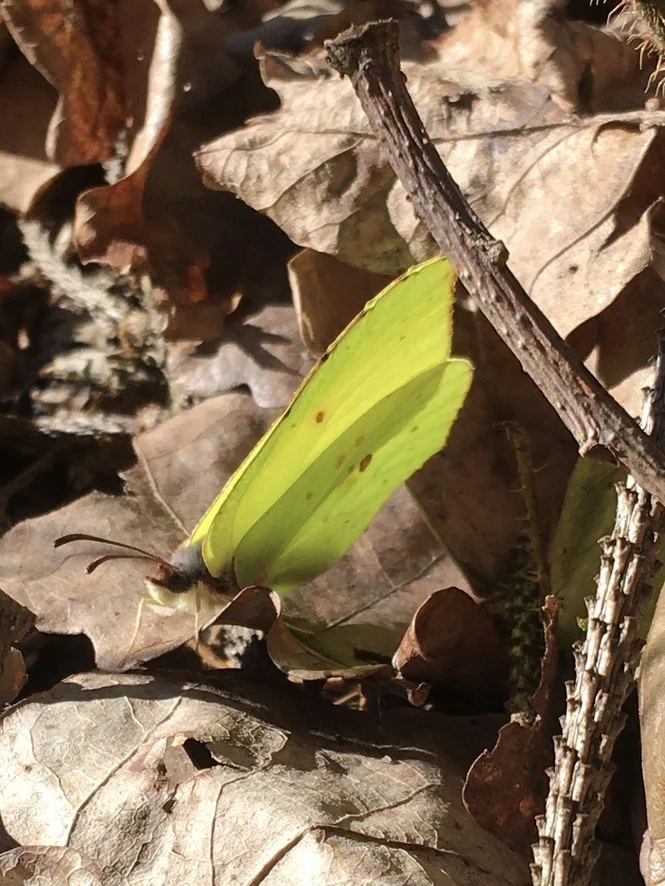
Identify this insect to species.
Gonepteryx rhamni
